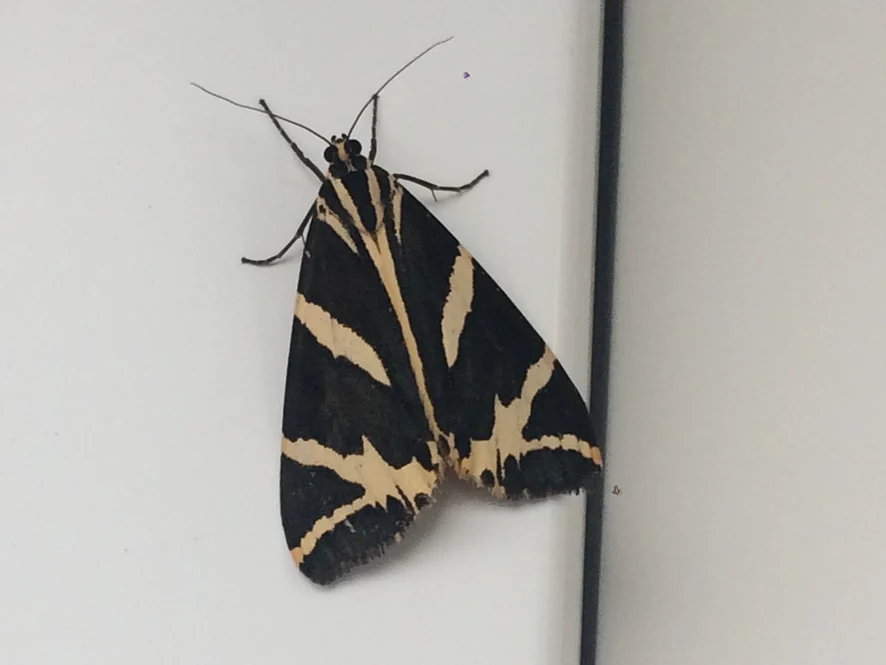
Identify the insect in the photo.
Euplagia quadripunctaria
